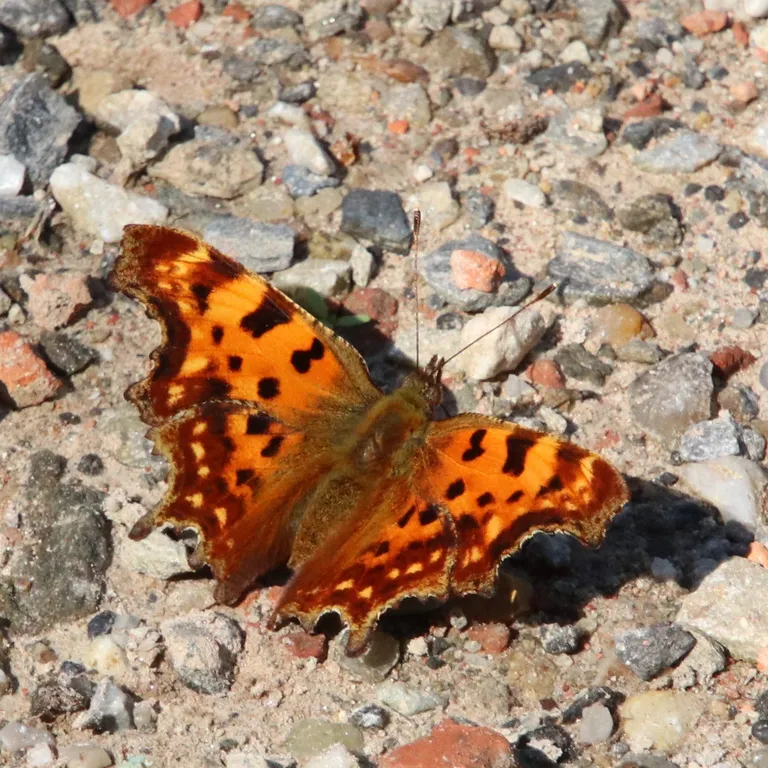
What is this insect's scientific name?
Polygonia c-album
